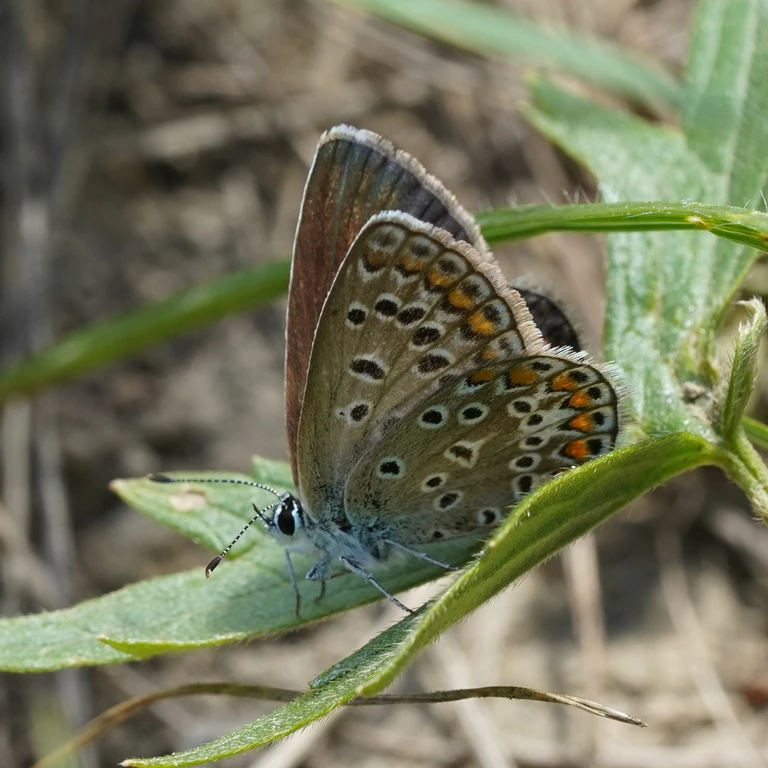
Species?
Polyommatus icarus
